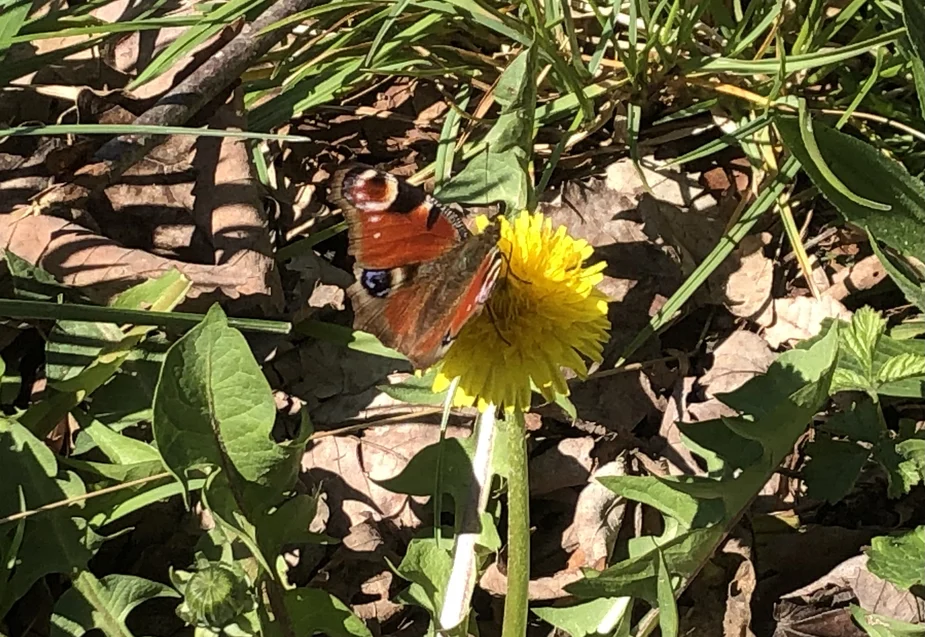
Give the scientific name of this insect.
Aglais io
